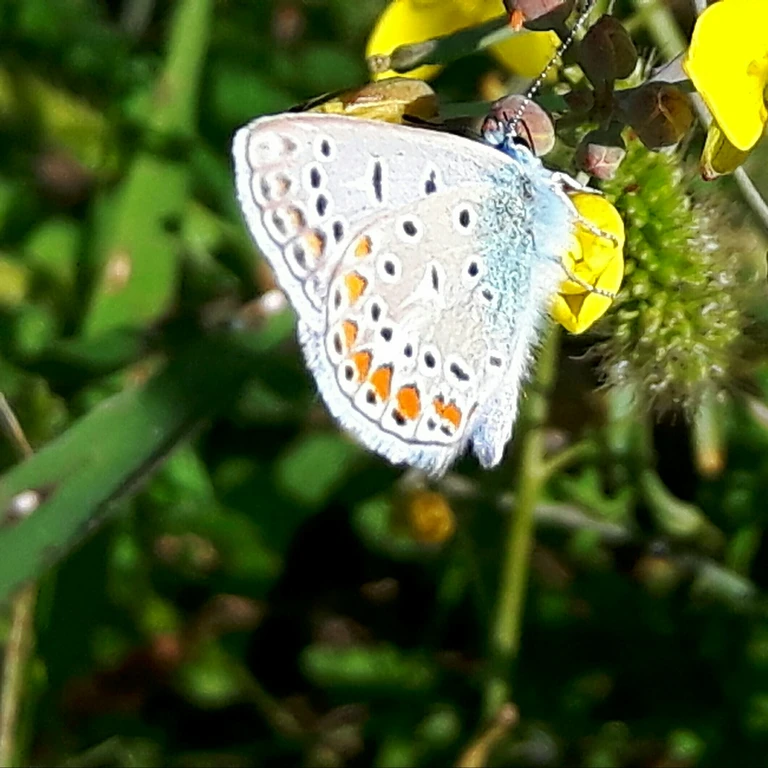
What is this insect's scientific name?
Polyommatus icarus
